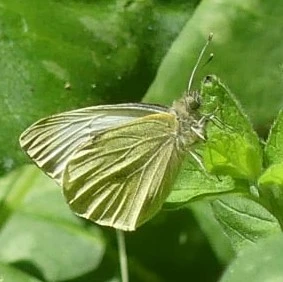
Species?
Pieris brassicae
